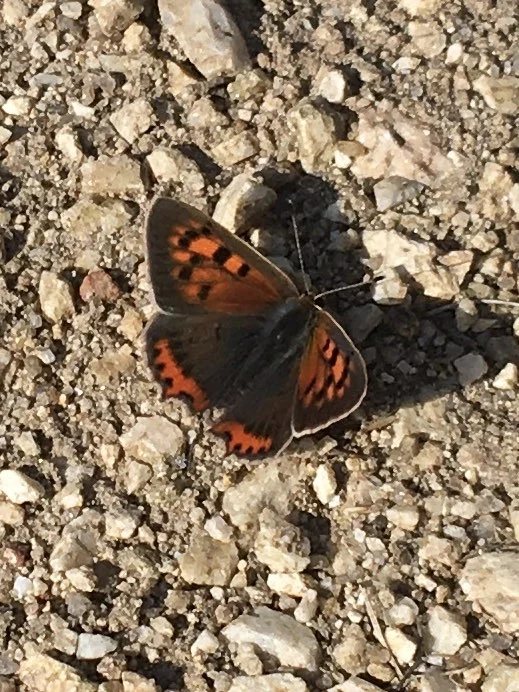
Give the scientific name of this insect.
Lycaena phlaeas
